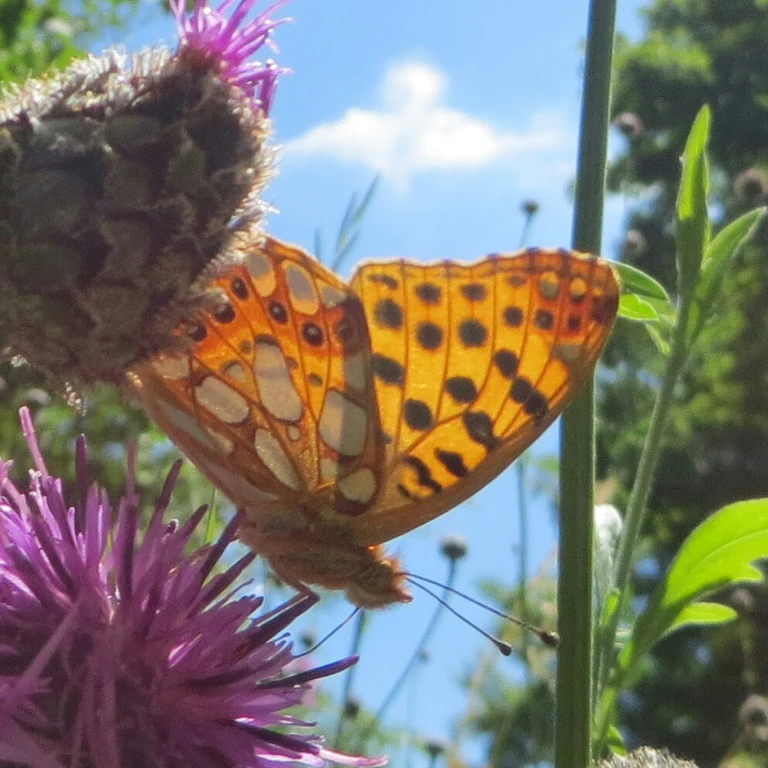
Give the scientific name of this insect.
Issoria lathonia
